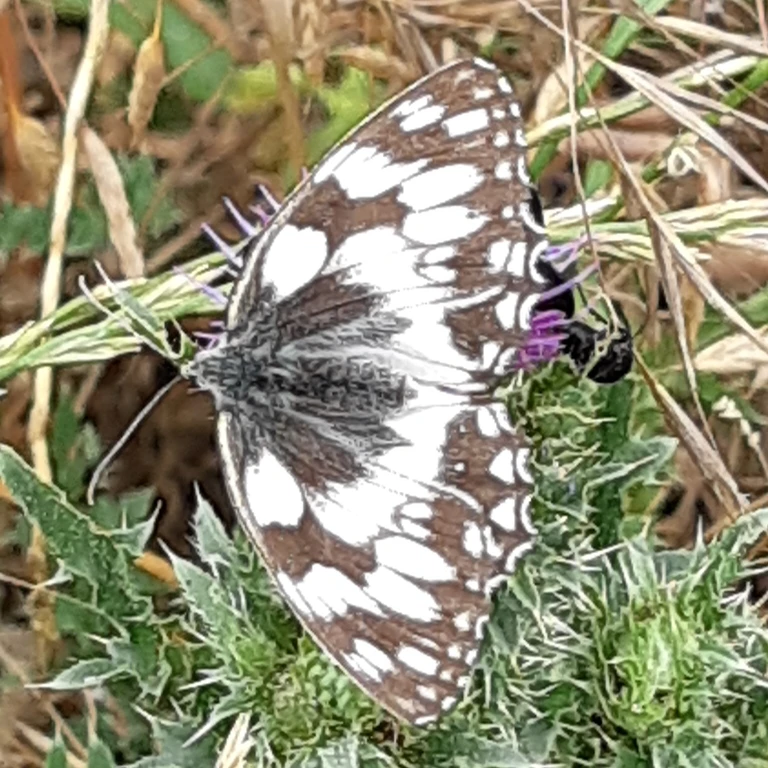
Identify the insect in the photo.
Melanargia galathea
